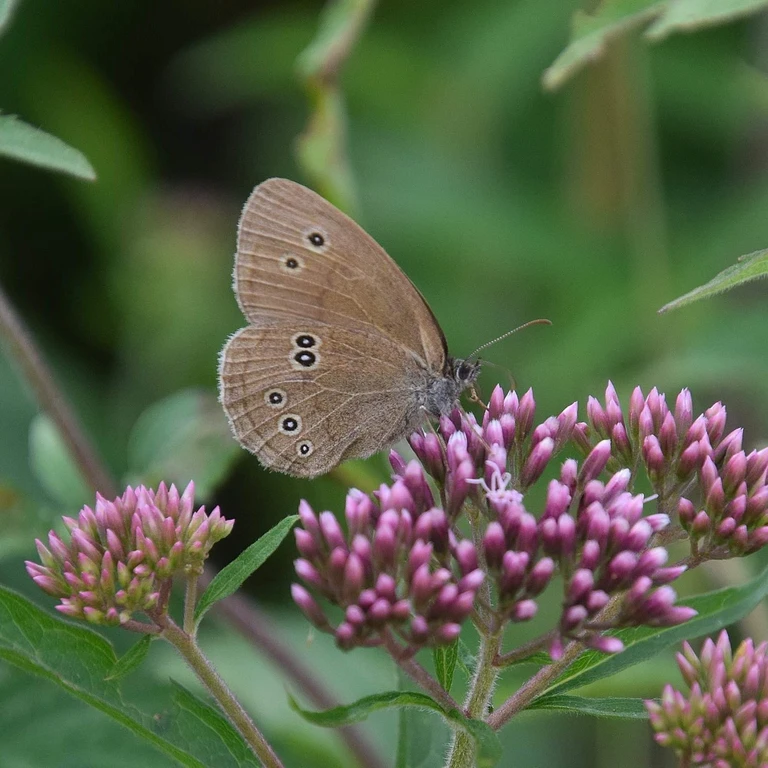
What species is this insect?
Aphantopus hyperantus
